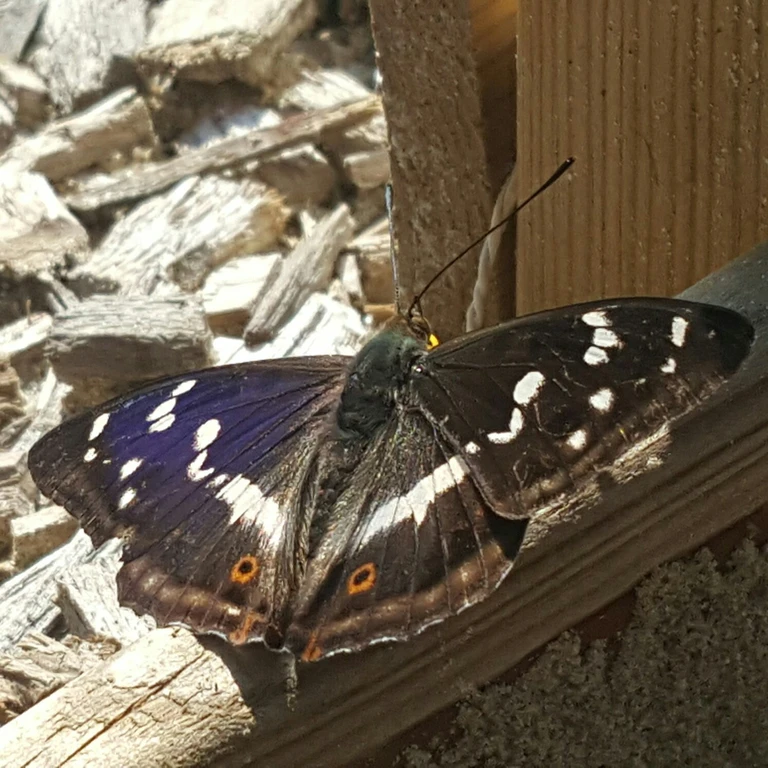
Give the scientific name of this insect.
Apatura iris
